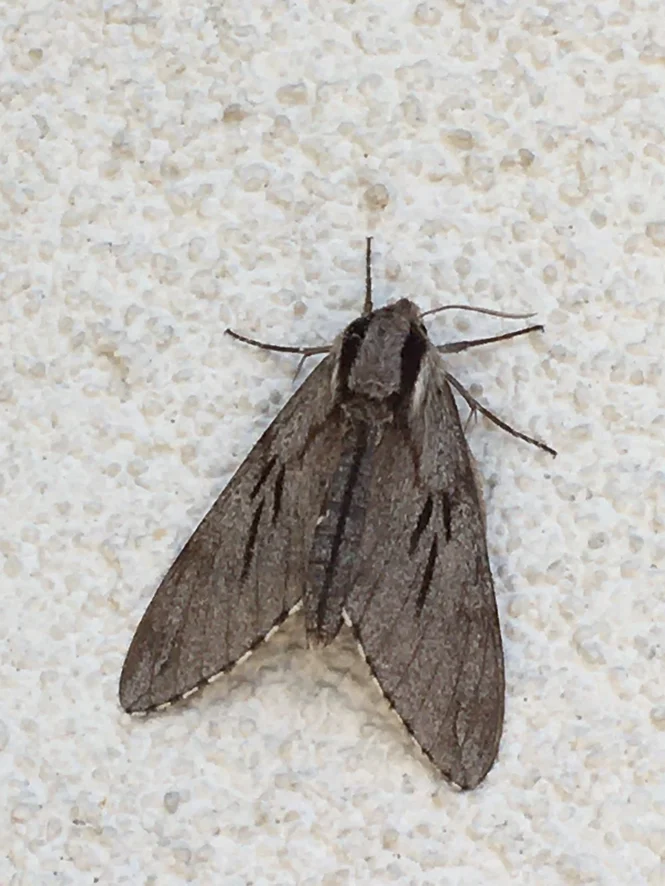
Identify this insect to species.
Sphinx pinastri
